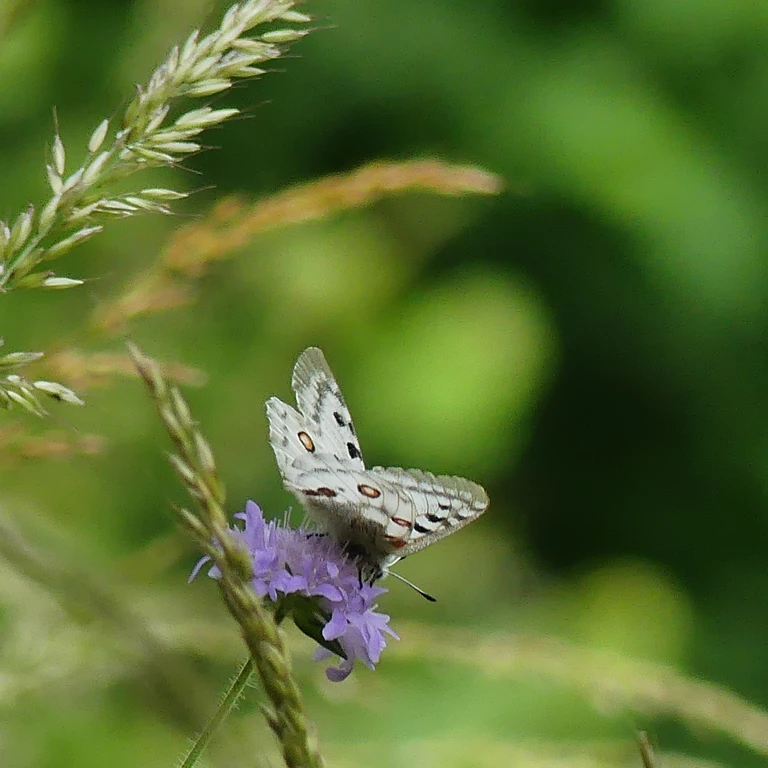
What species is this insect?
Parnassius apollo
